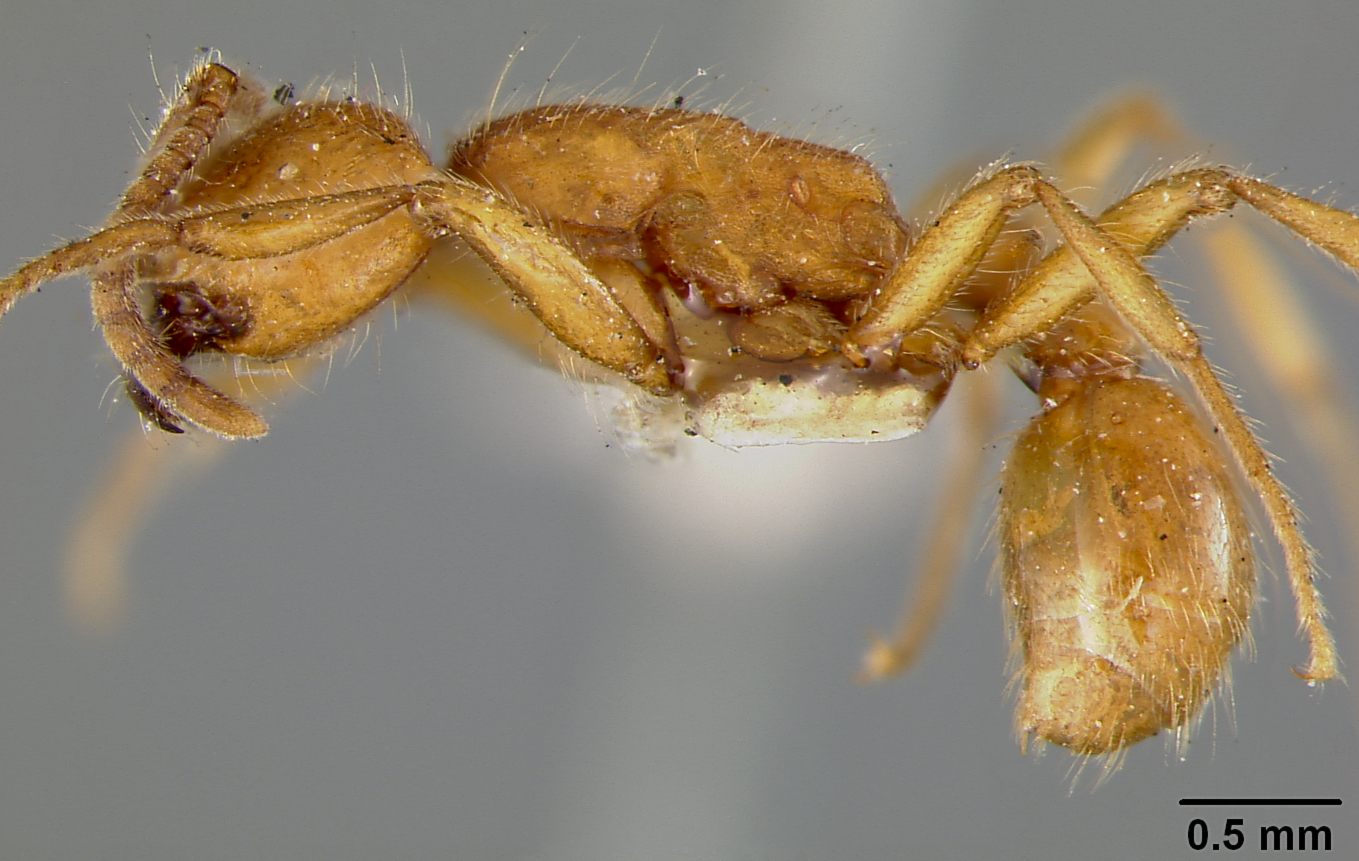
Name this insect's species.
Eciton californicum
